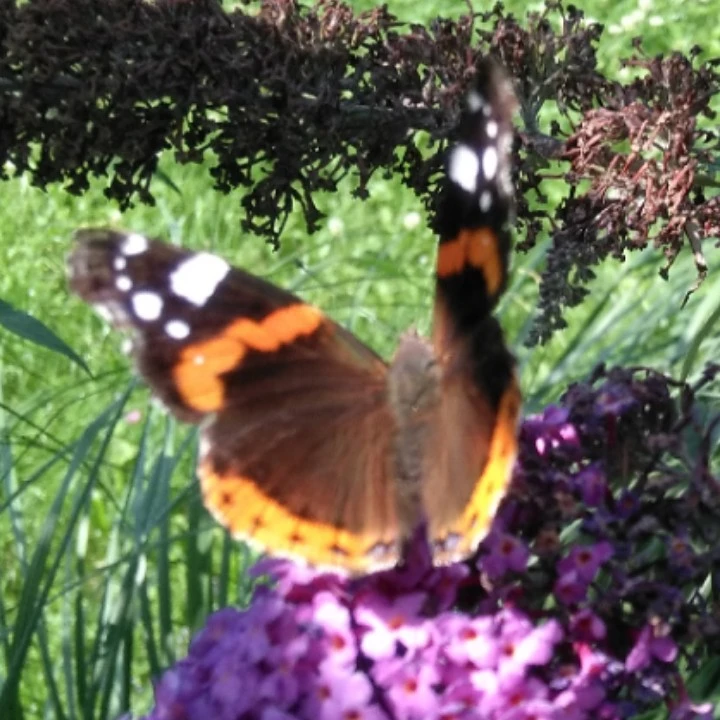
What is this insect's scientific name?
Vanessa atalanta
